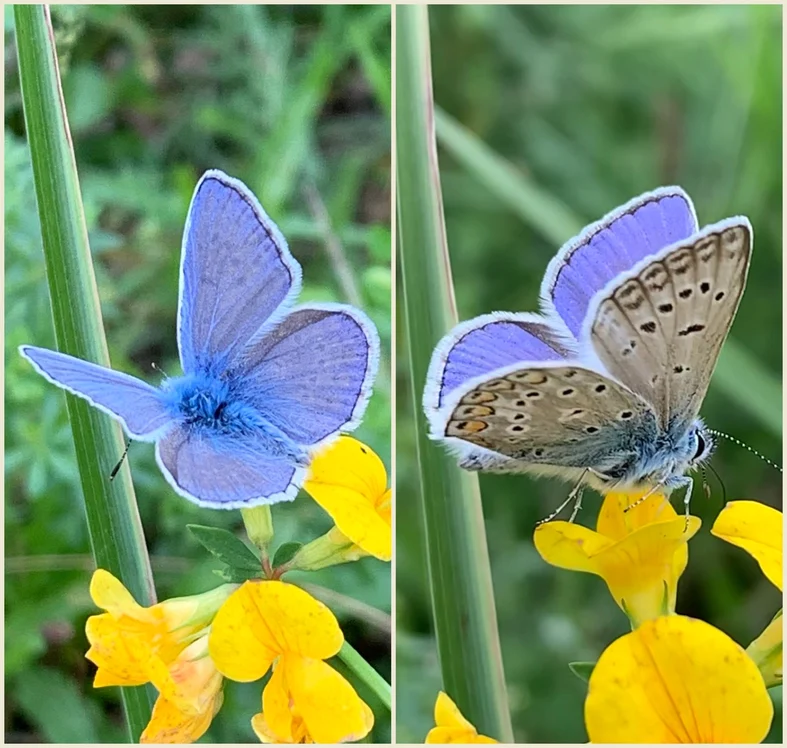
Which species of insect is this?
Polyommatus icarus
